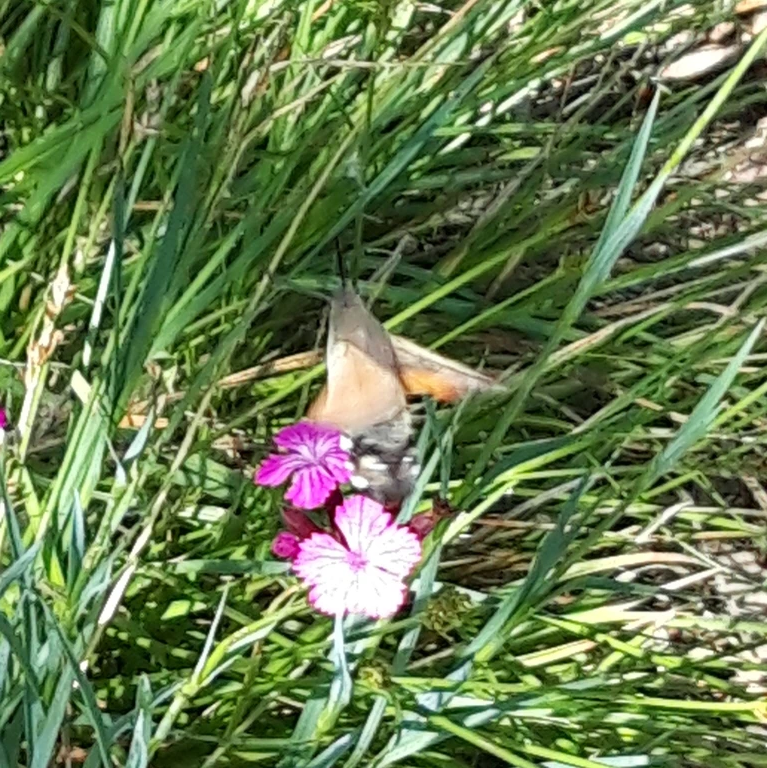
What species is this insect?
Macroglossum stellatarum
